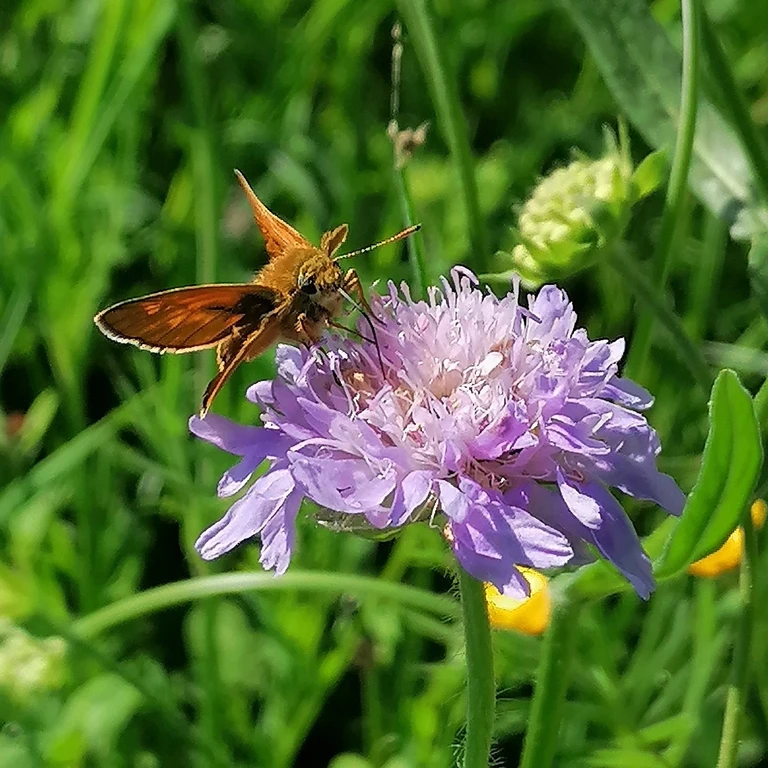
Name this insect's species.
Ochlodes sylvanus (also Ochlodes venata)
